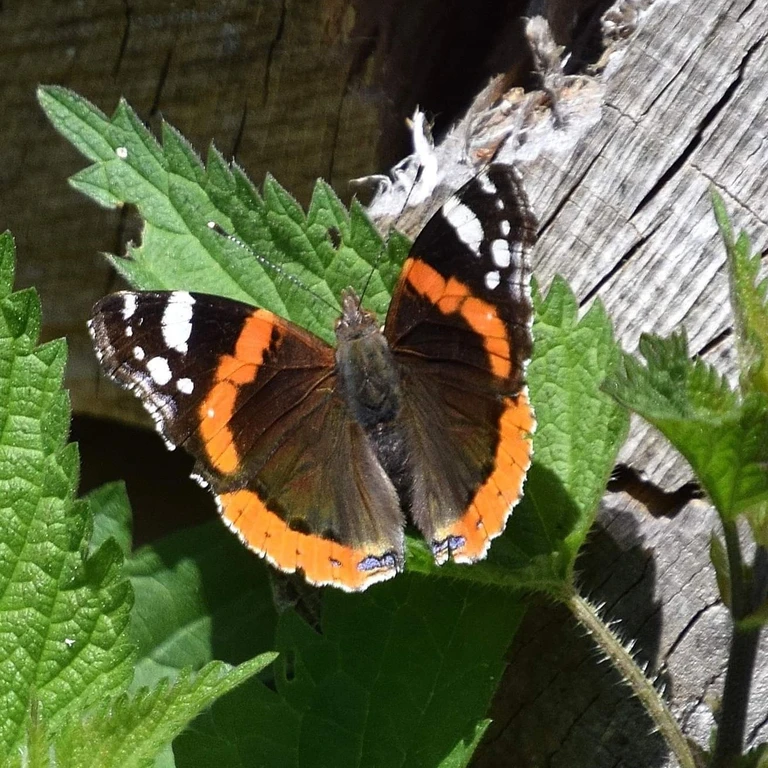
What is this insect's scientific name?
Vanessa atalanta
